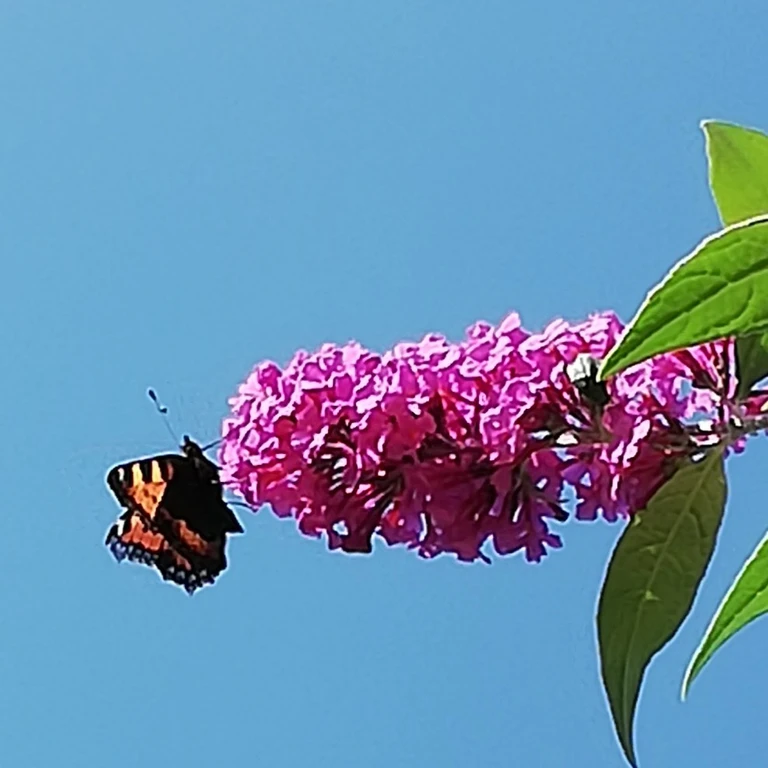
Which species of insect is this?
Aglais urticae
